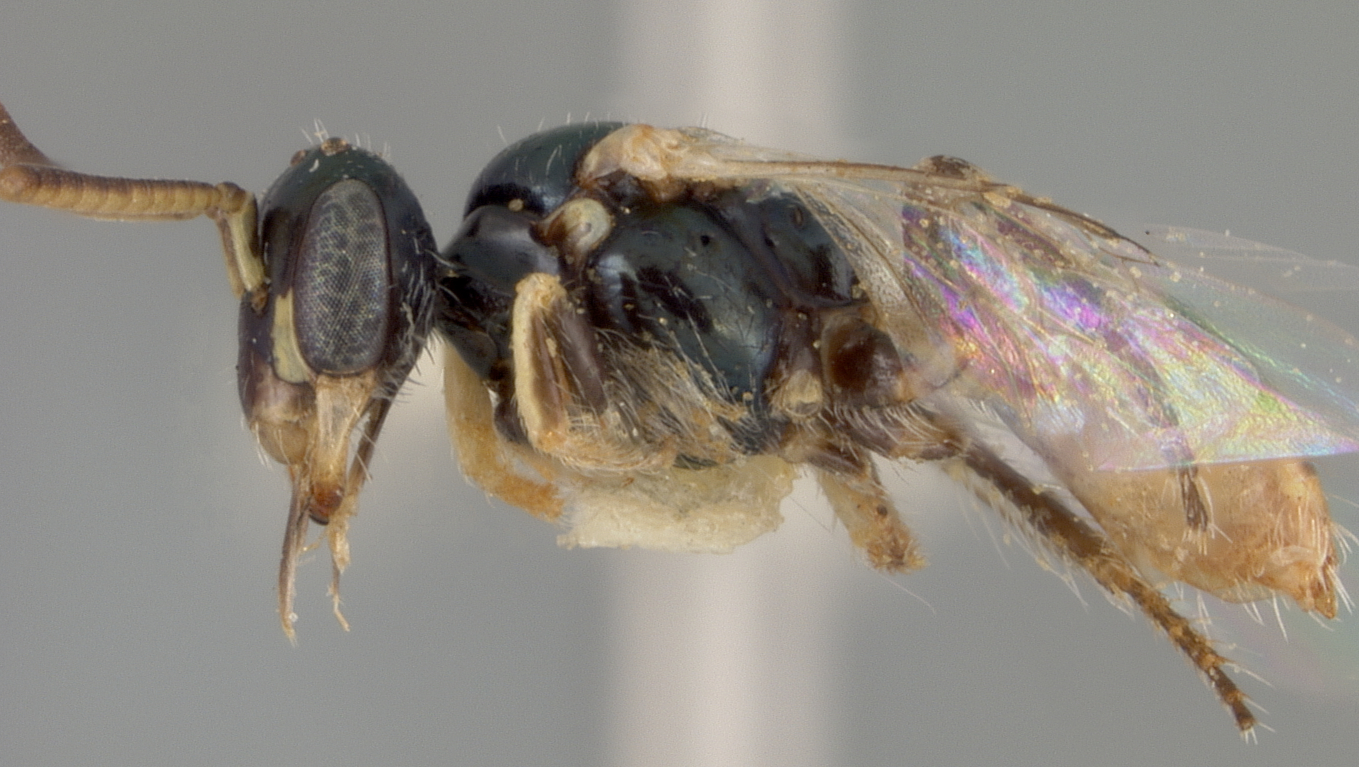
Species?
Perdita subglabra
